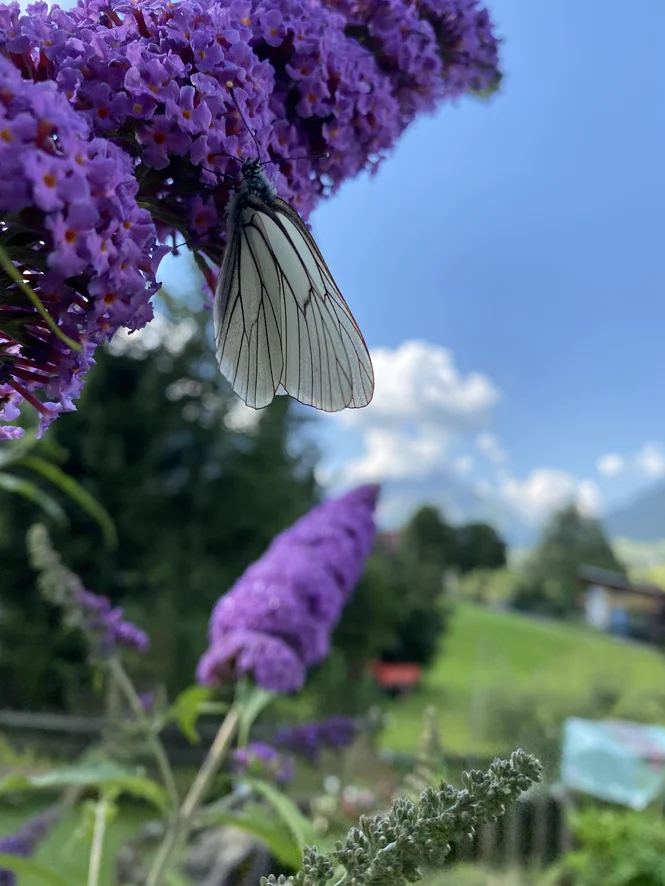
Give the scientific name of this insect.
Aporia crataegi
